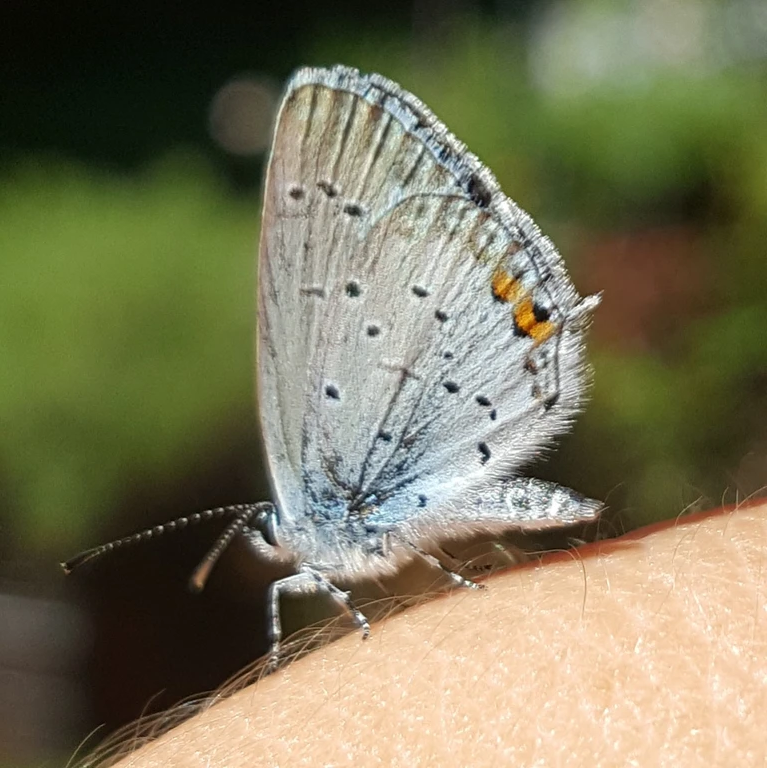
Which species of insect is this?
Cupido argiades (also Elkalyce argiades)
